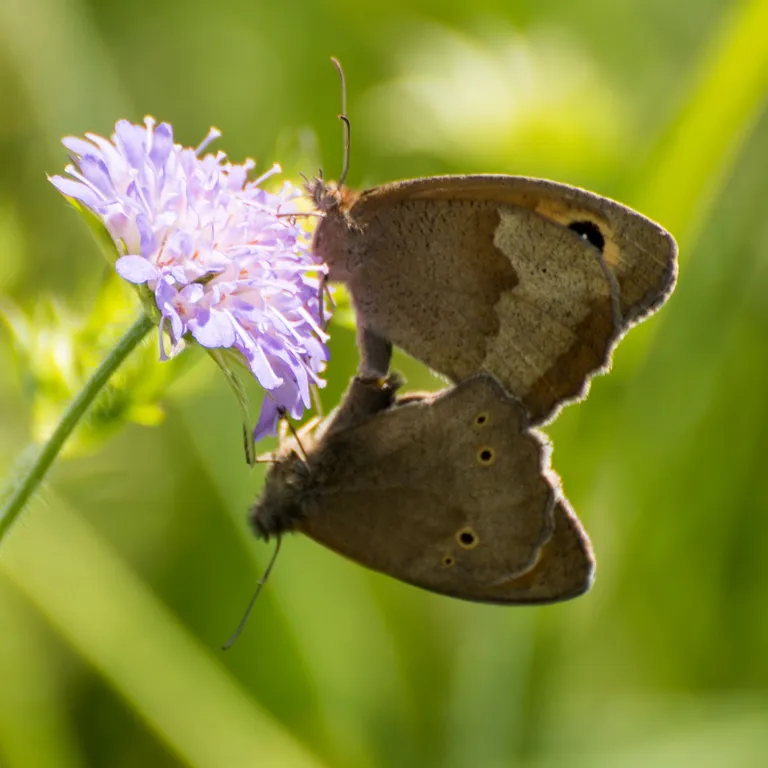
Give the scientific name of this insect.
Maniola jurtina
